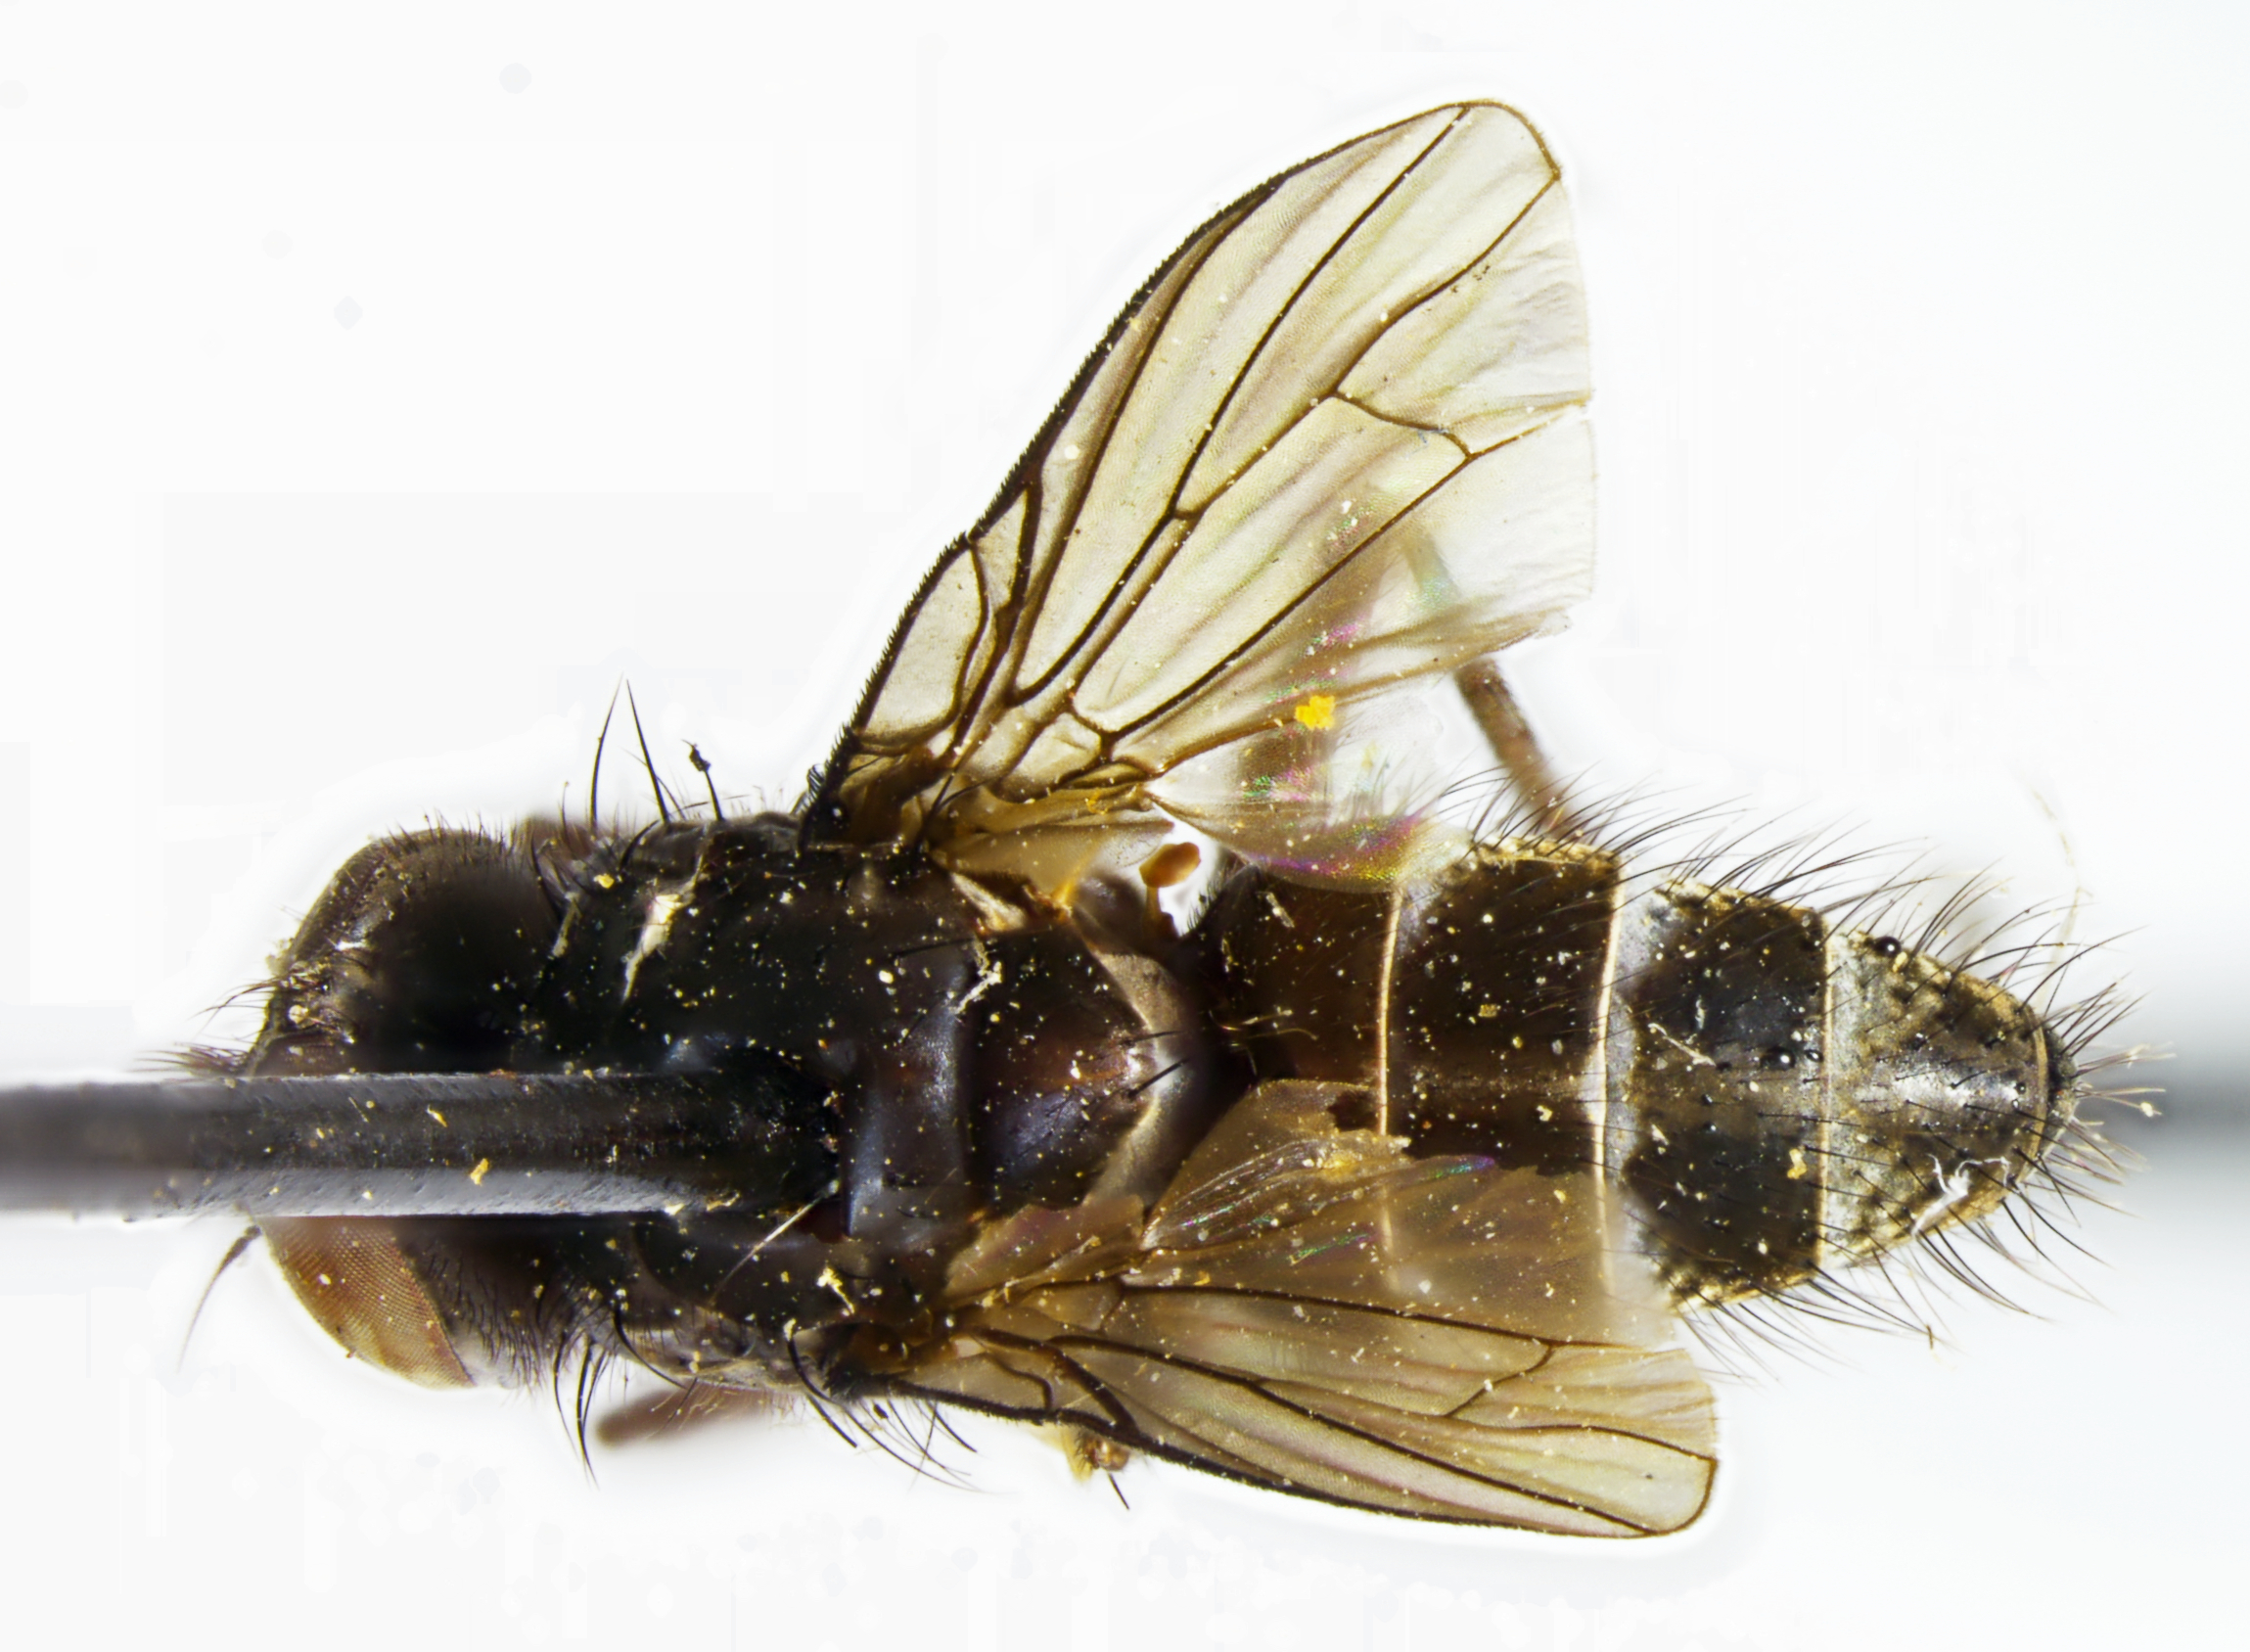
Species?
Limnophora instans (also Spilogona instans)
